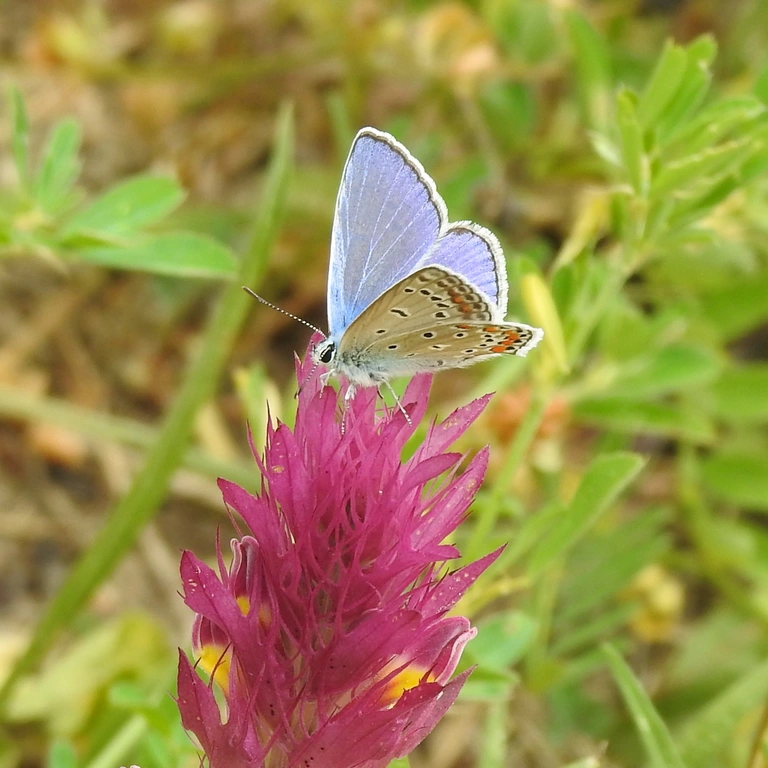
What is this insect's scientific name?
Polyommatus icarus
